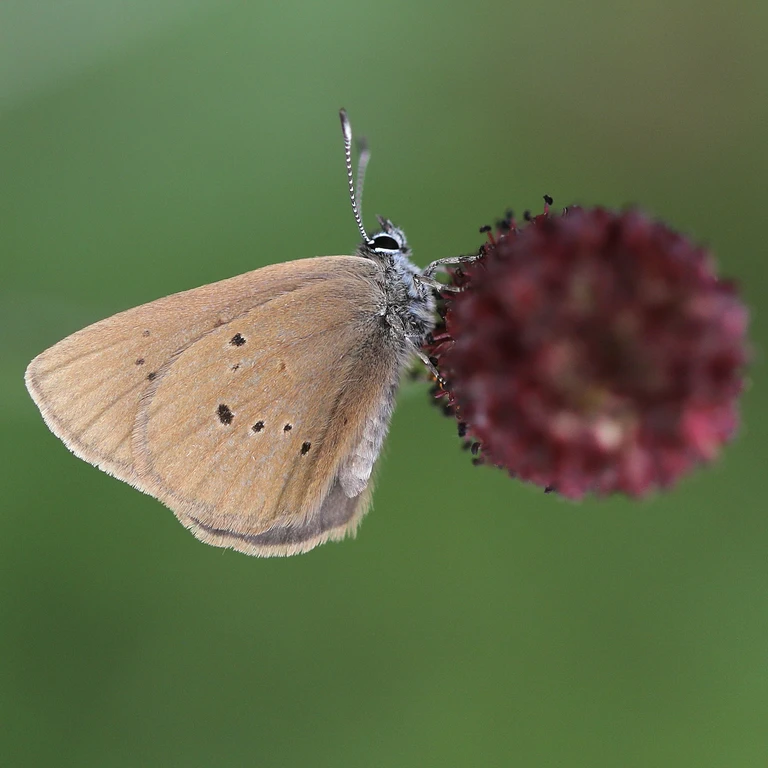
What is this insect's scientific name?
Phengaris nausithous (also Maculinea nausithous)
